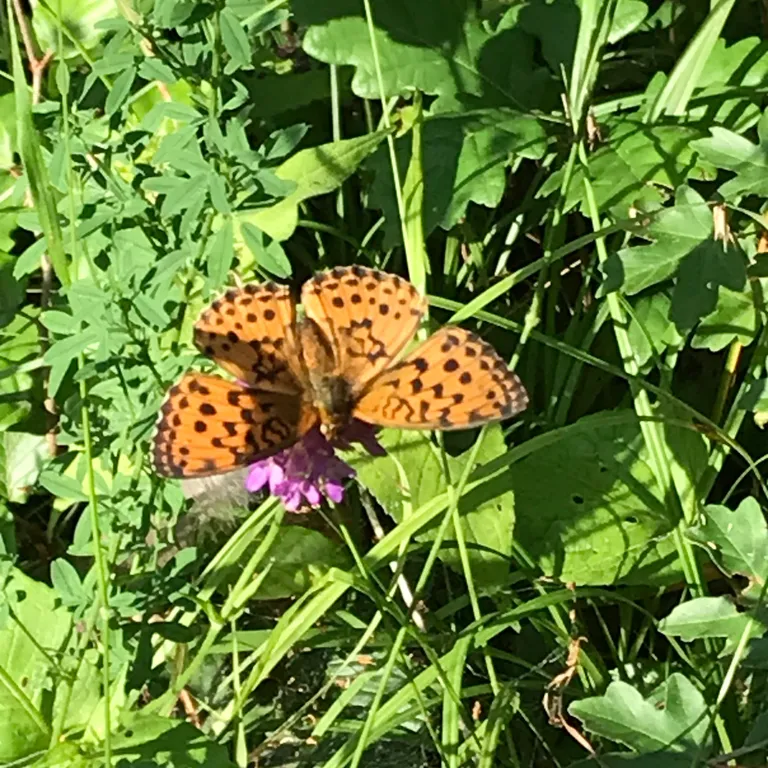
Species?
Brenthis daphne
